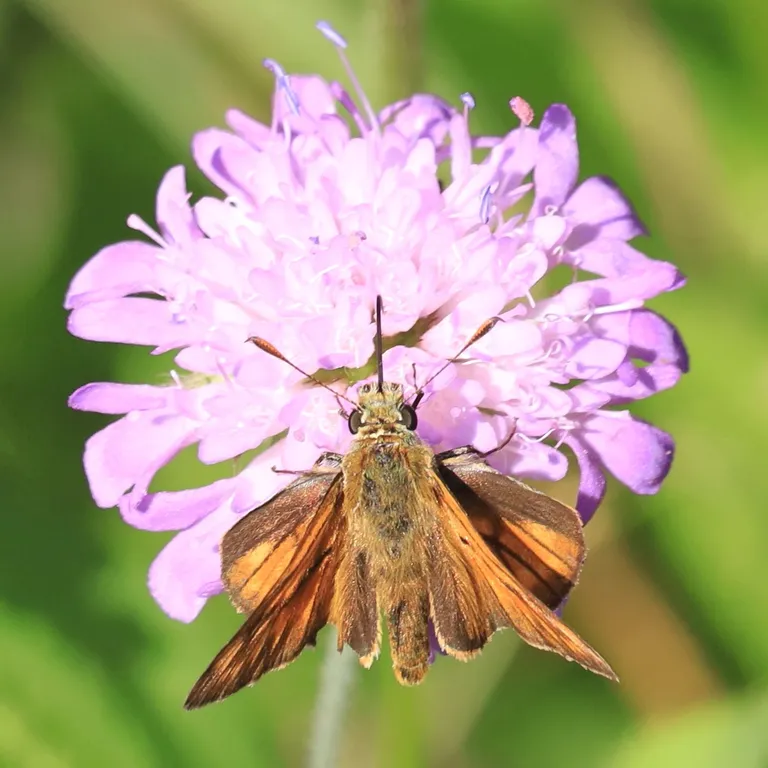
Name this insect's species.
Ochlodes sylvanus (also Ochlodes venata)
